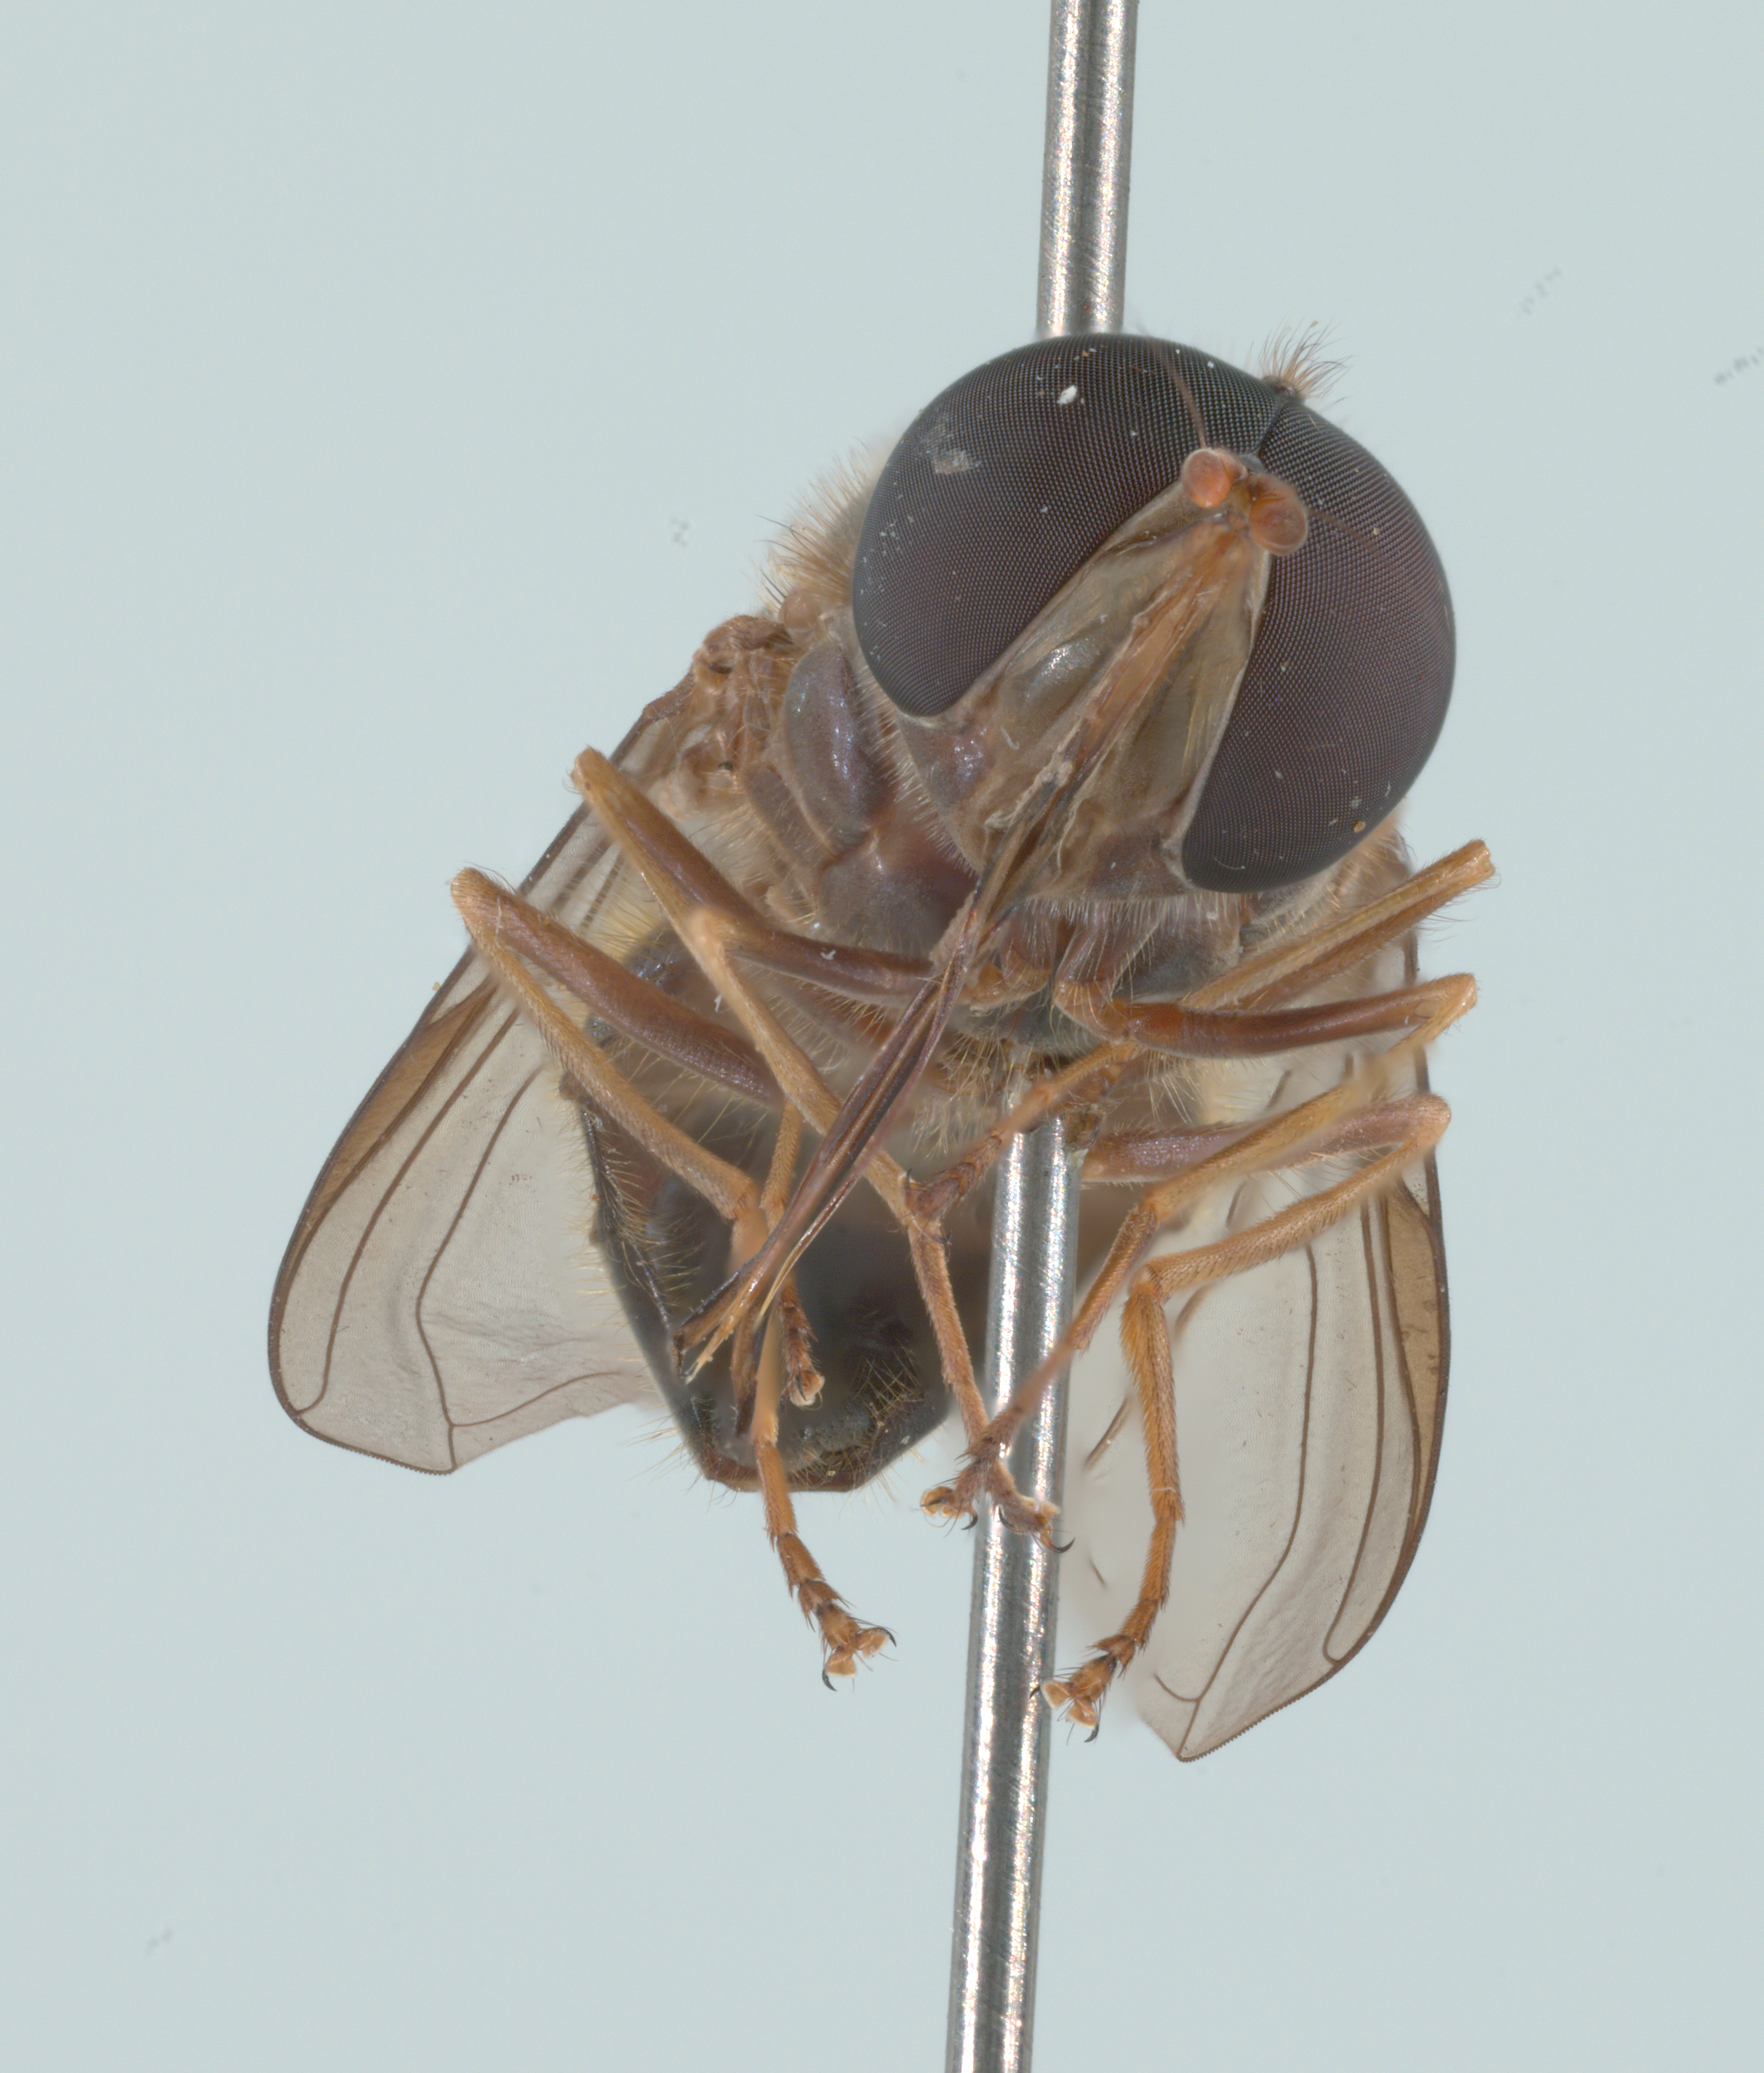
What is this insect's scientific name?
Rhingia fuscipes
